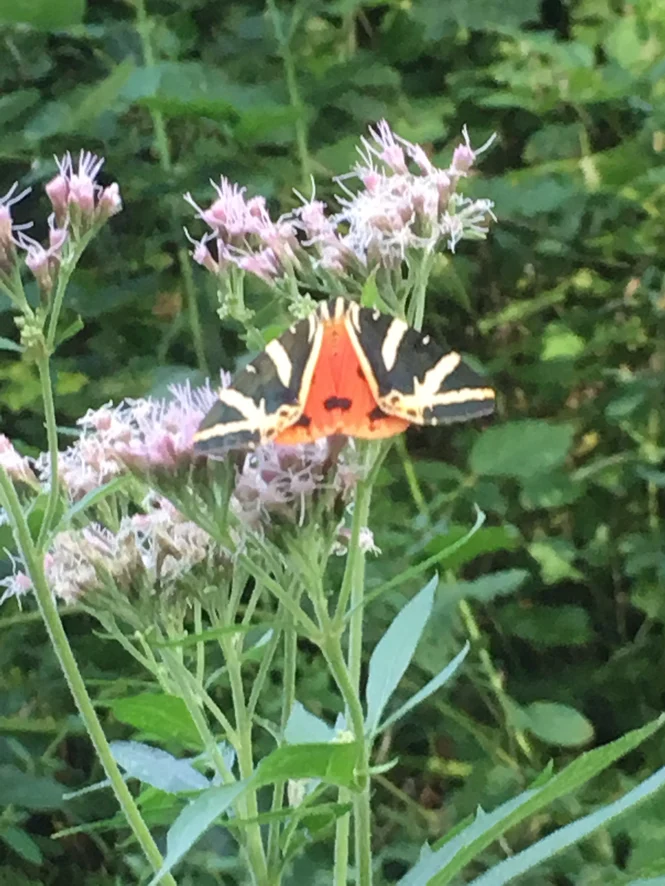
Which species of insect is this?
Euplagia quadripunctaria
